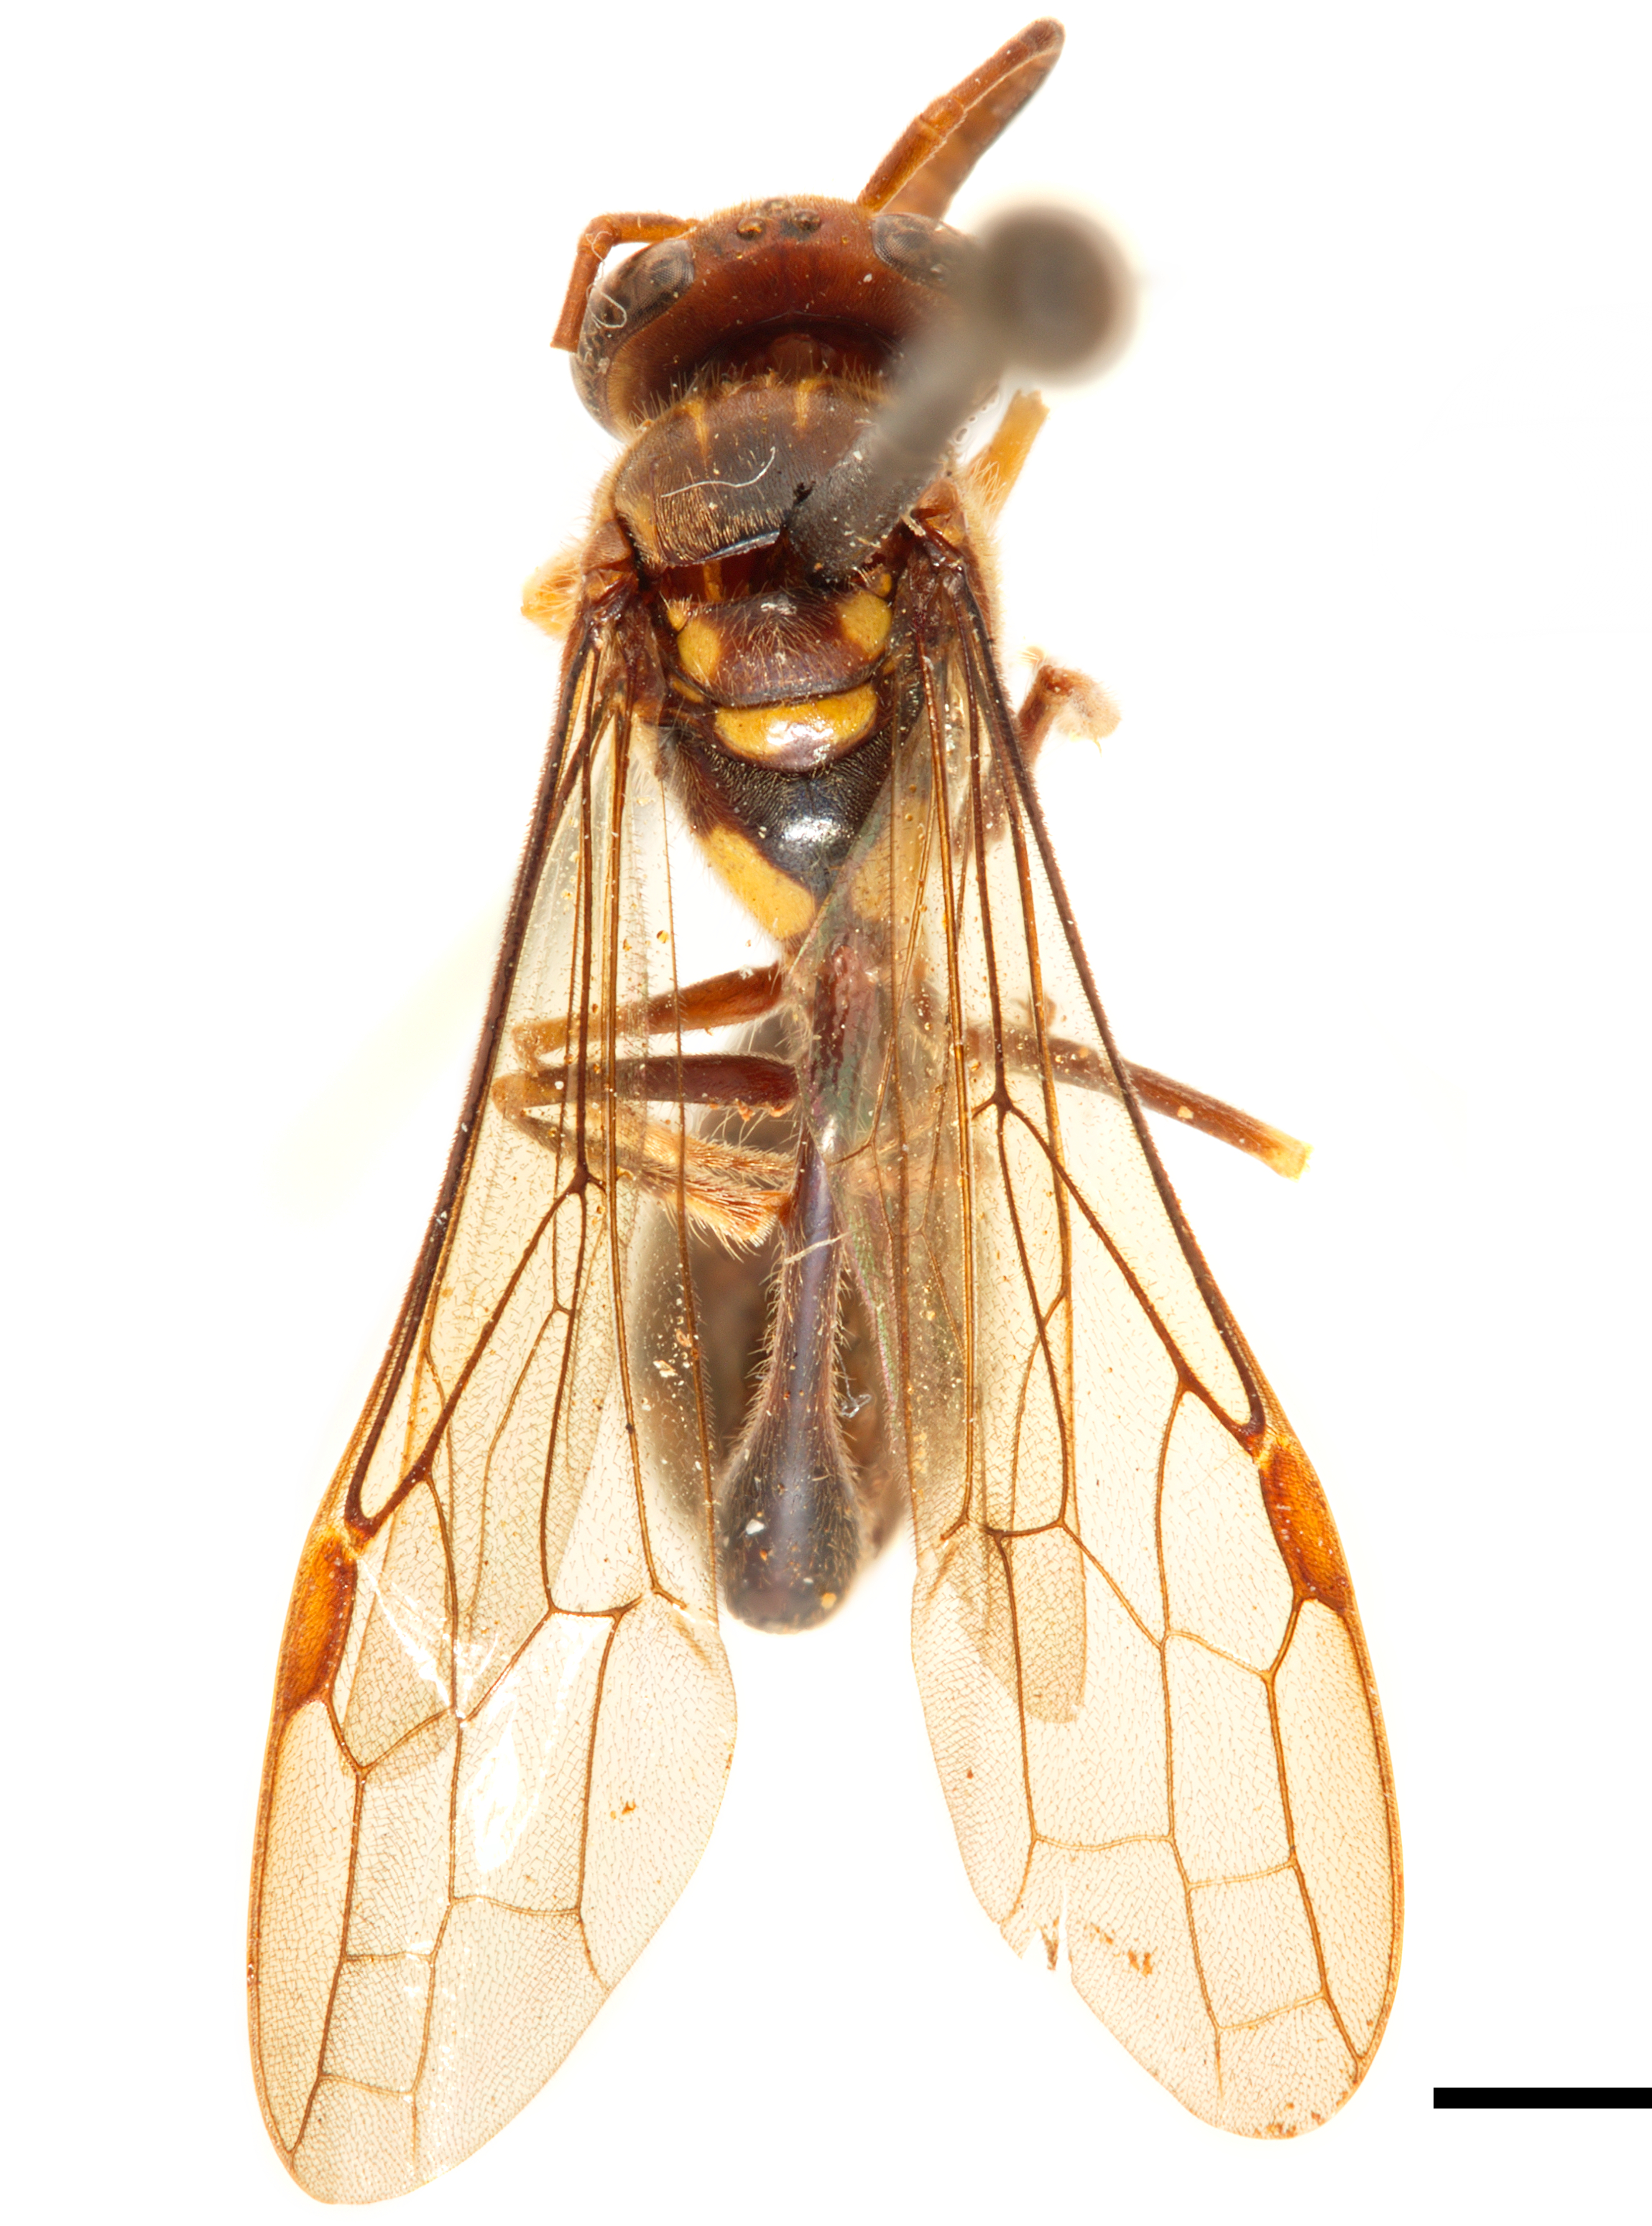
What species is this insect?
Liostenogaster varipicta
